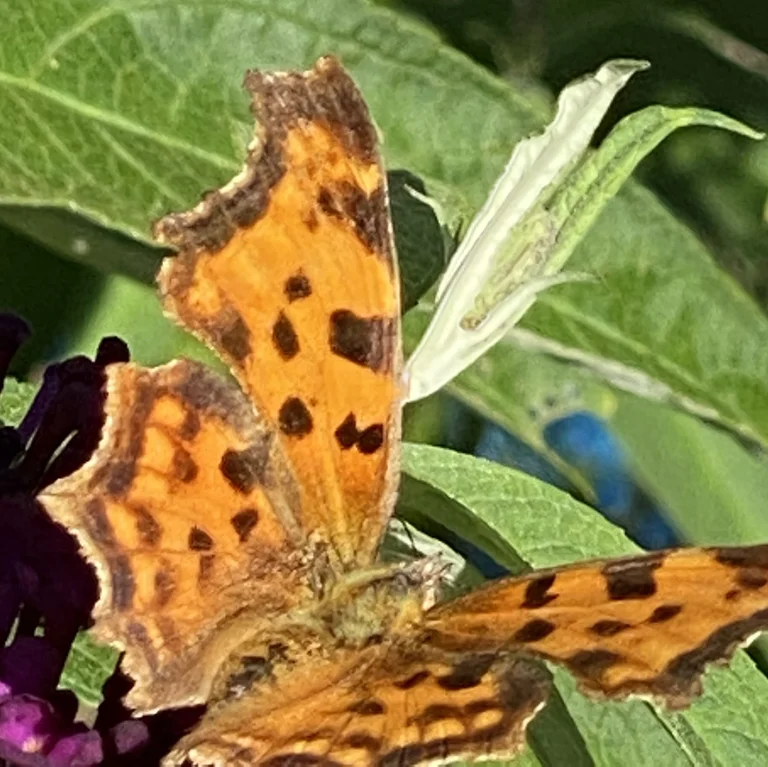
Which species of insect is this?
Polygonia c-album
